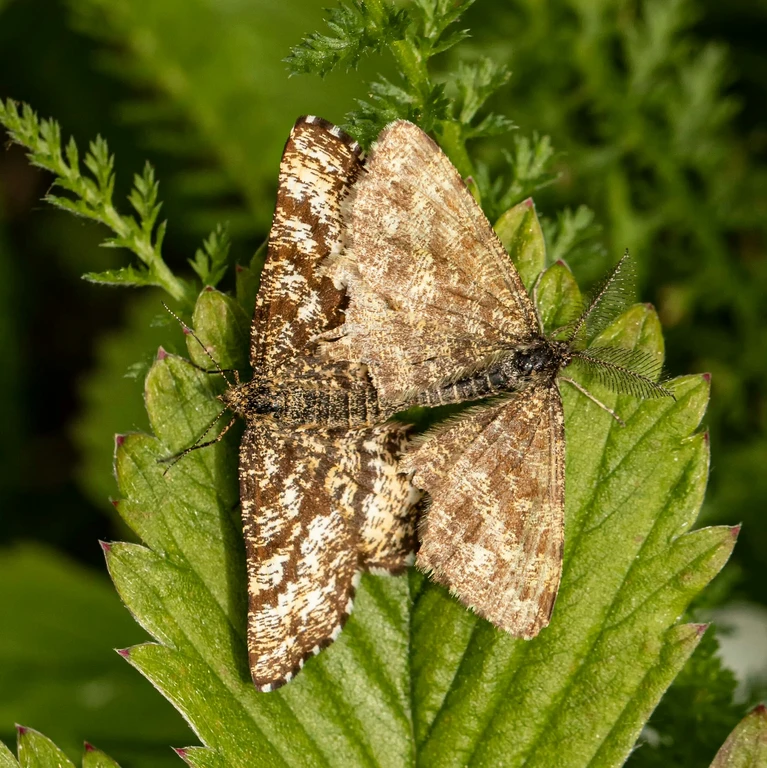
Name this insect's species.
Ematurga atomaria
